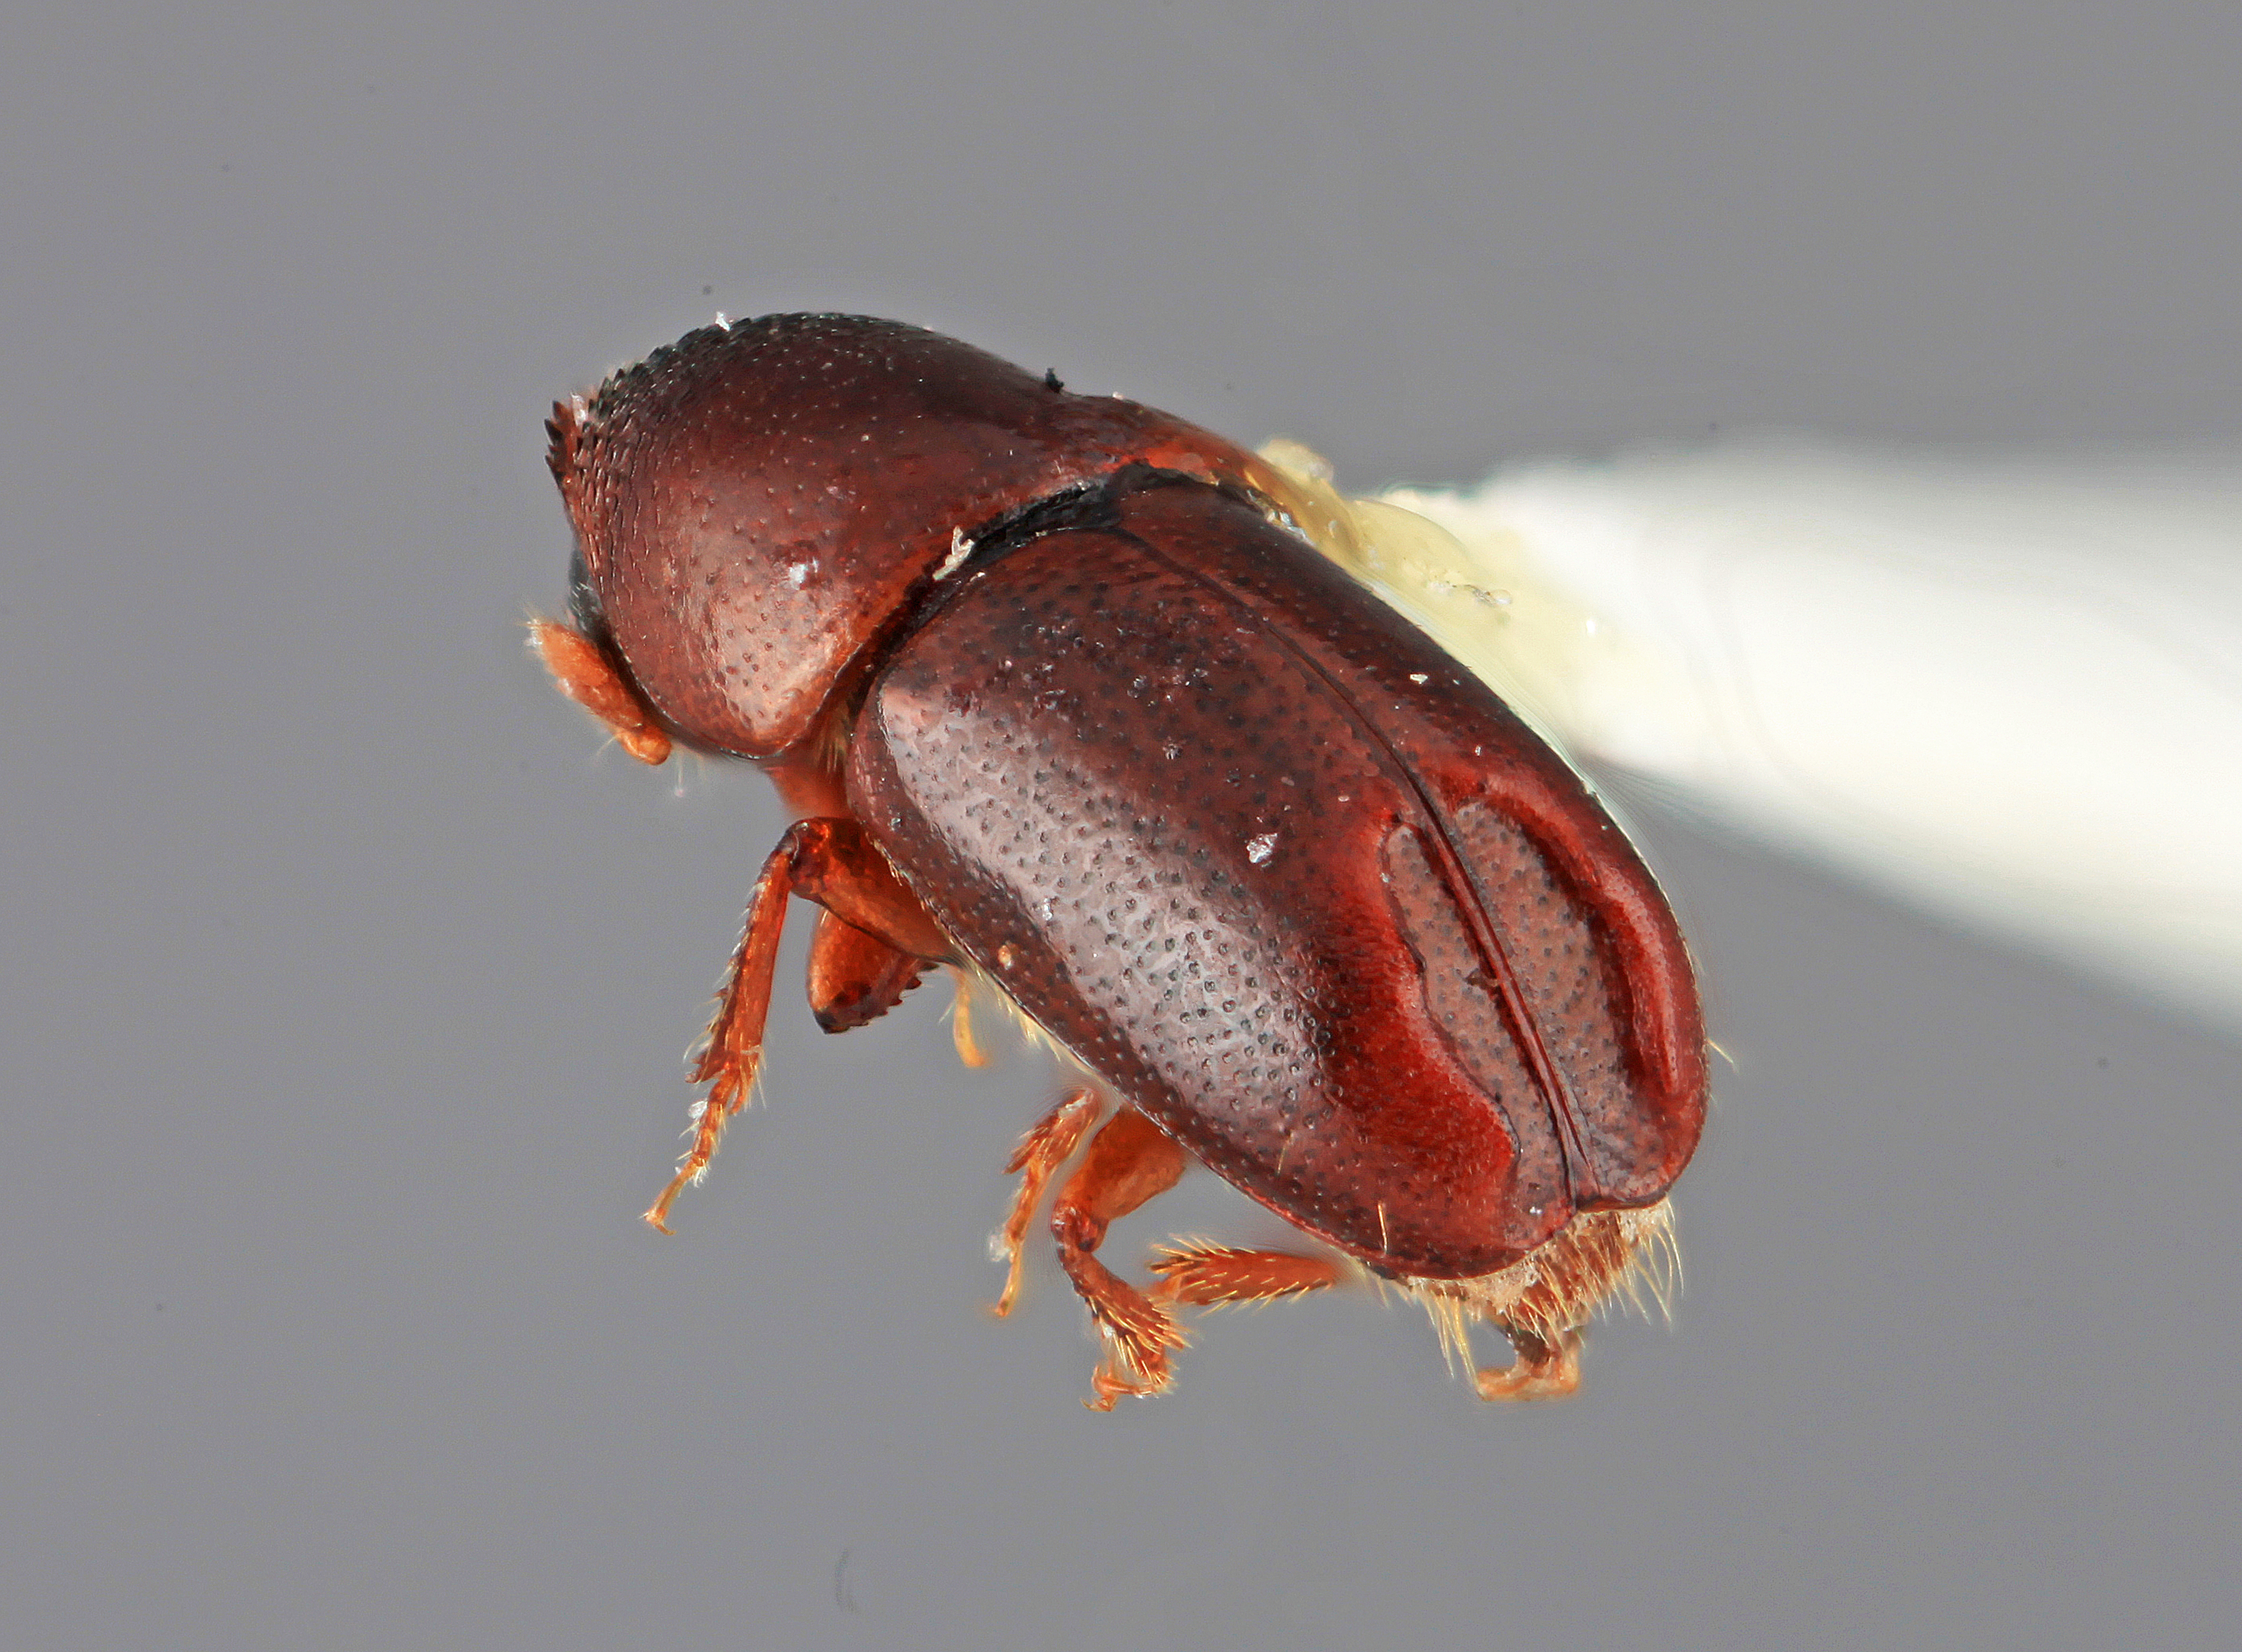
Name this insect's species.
Tricolus cecropii
